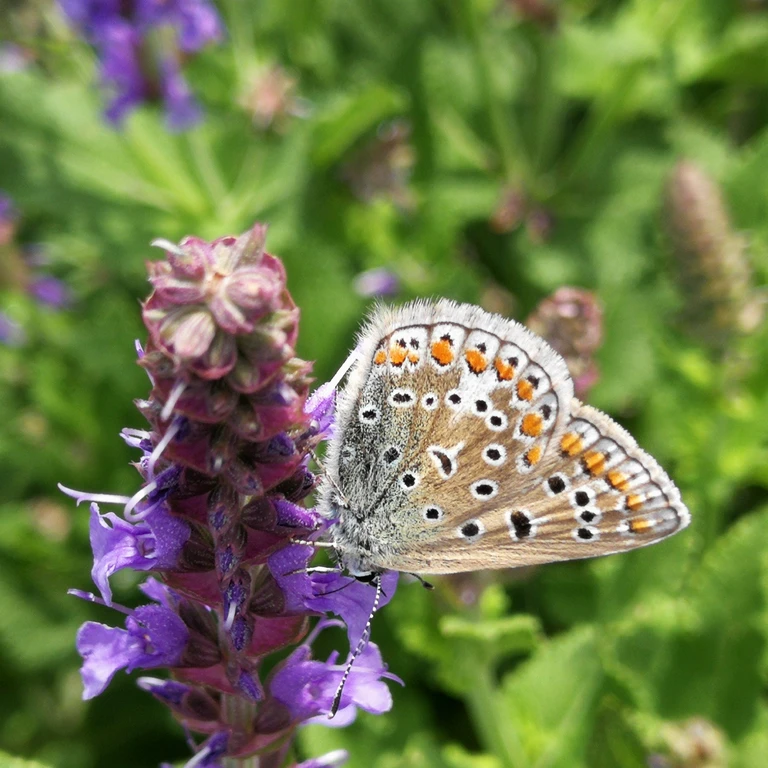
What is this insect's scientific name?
Polyommatus icarus
